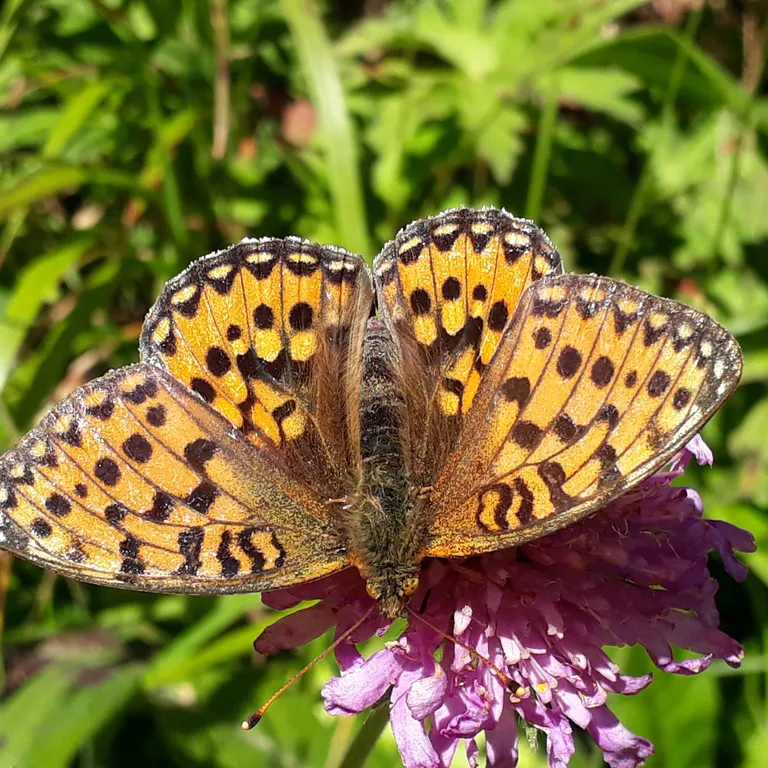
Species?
Speyeria aglaja
